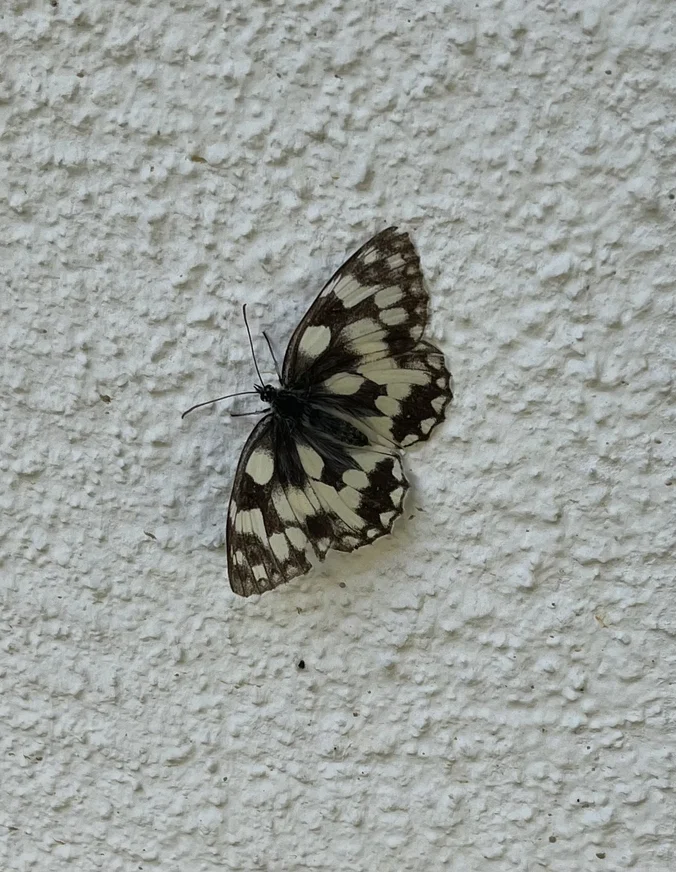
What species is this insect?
Melanargia galathea
